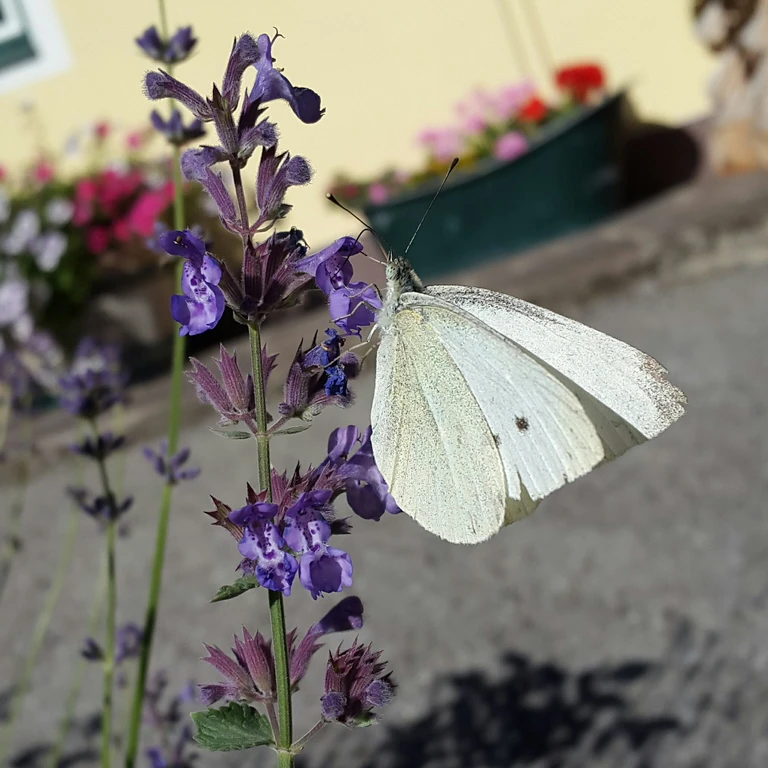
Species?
Pieris rapae
